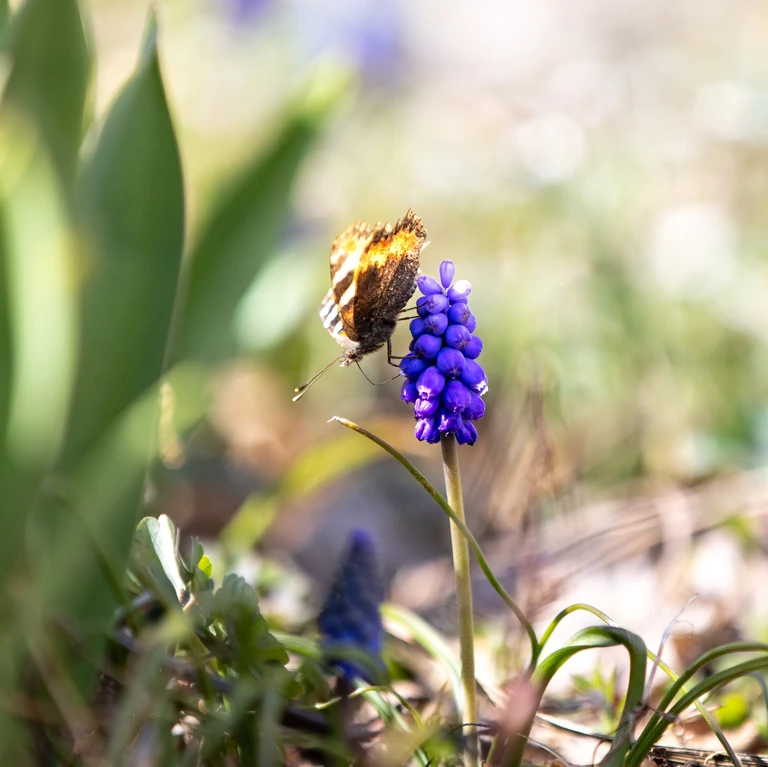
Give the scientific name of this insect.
Aglais urticae
